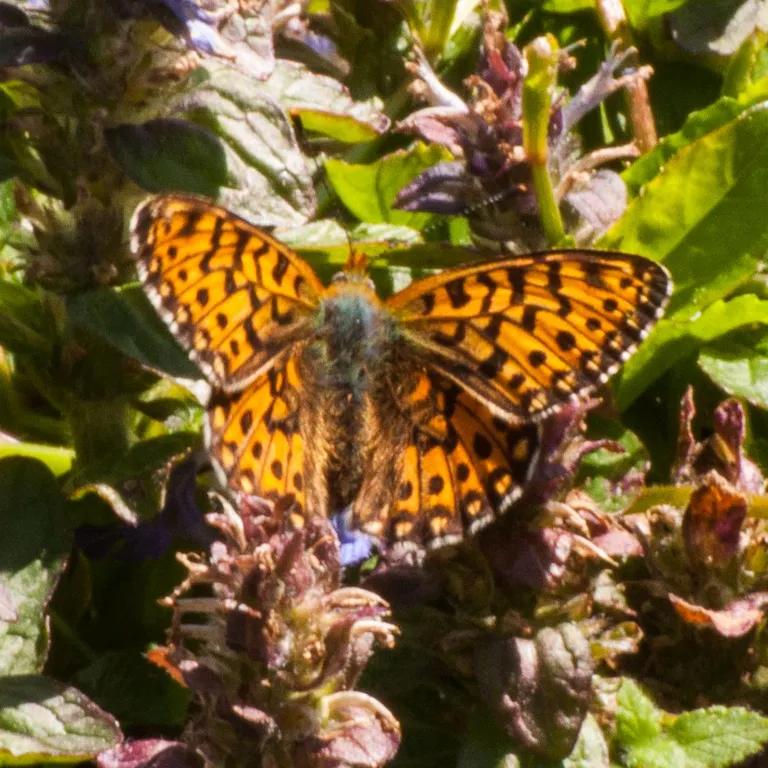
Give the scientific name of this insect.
Boloria euphrosyne (also Clossiana euphrosyne)
